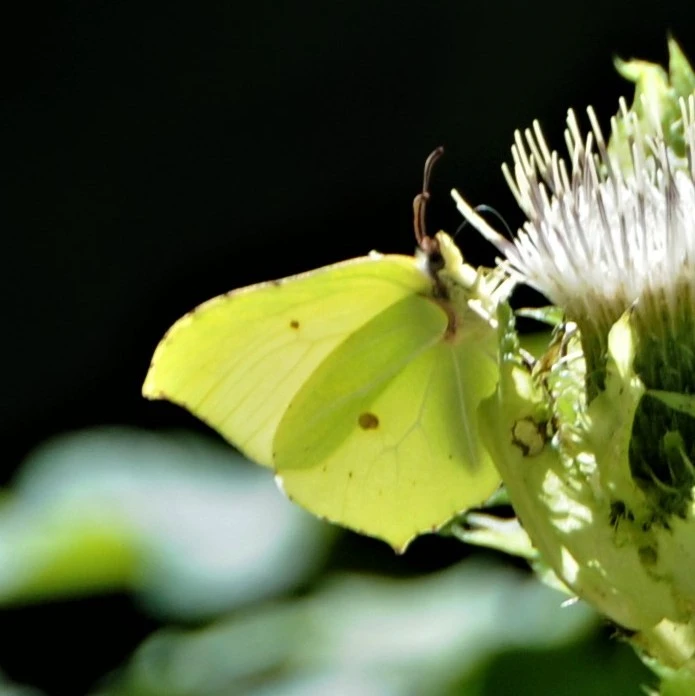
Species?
Gonepteryx rhamni
